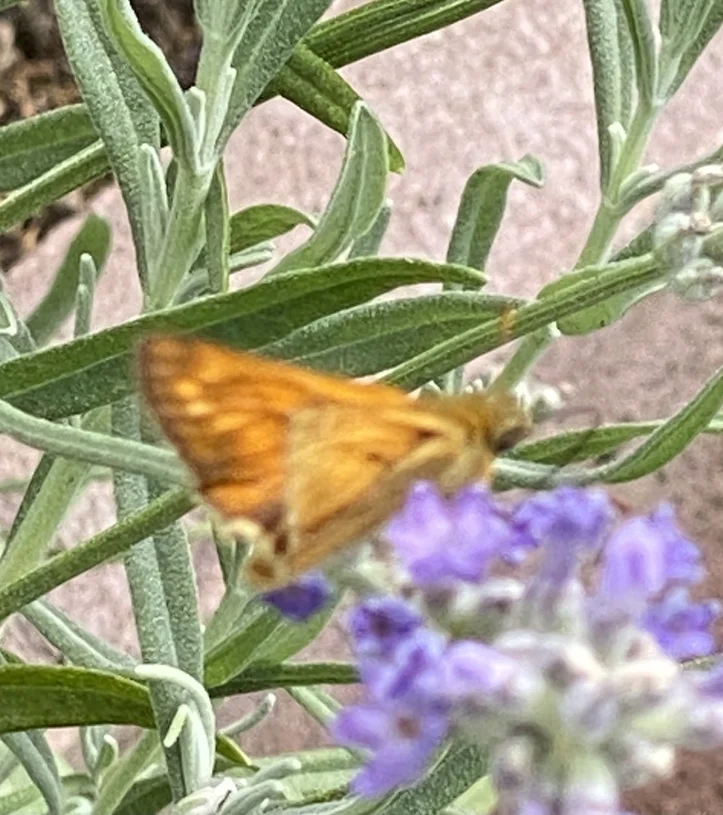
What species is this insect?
Ochlodes sylvanus (also Ochlodes venata)
